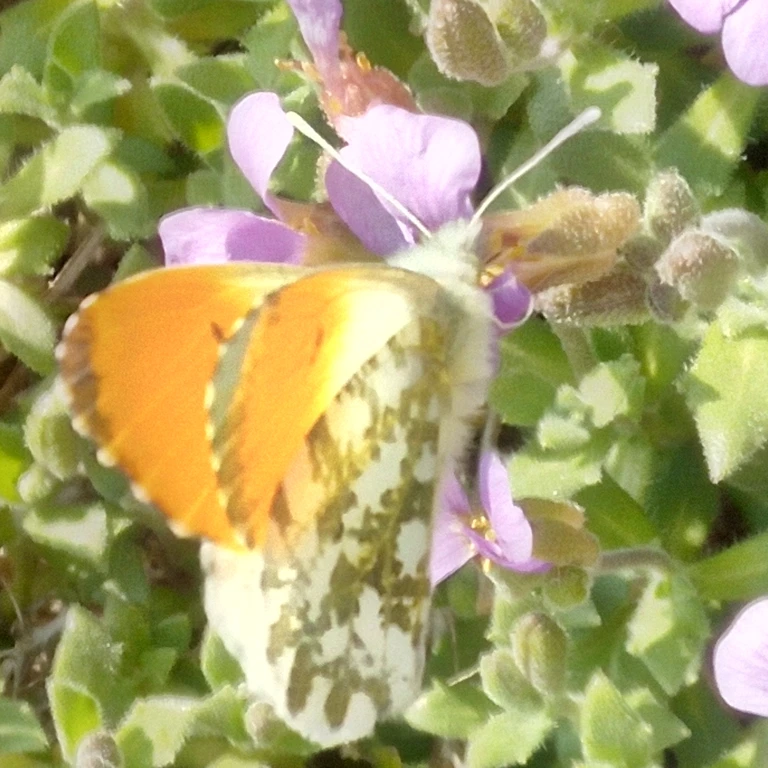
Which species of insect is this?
Anthocharis cardamines
